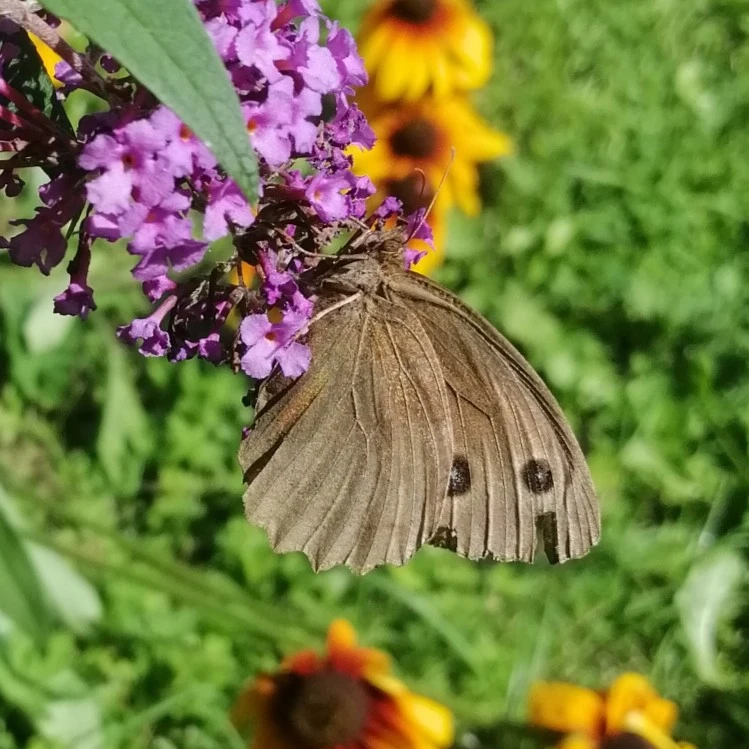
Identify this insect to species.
Minois dryas
